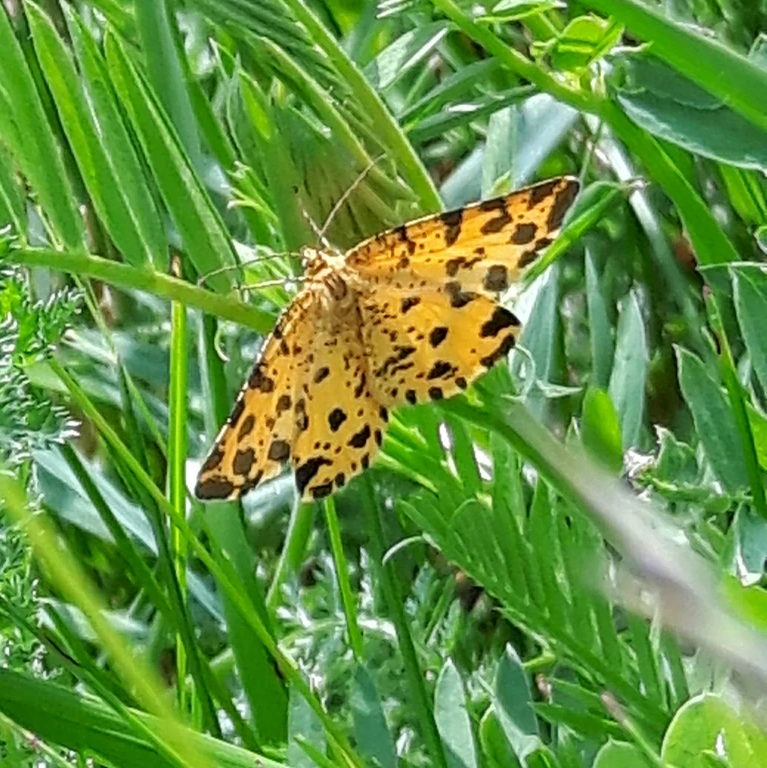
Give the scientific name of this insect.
Pseudopanthera macularia
